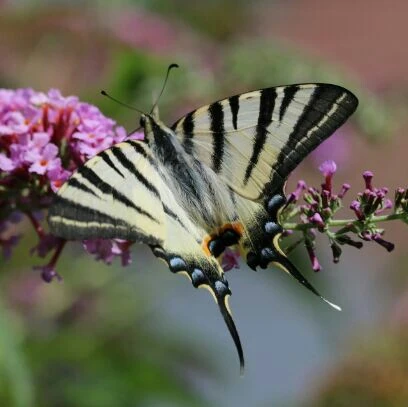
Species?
Iphiclides podalirius
